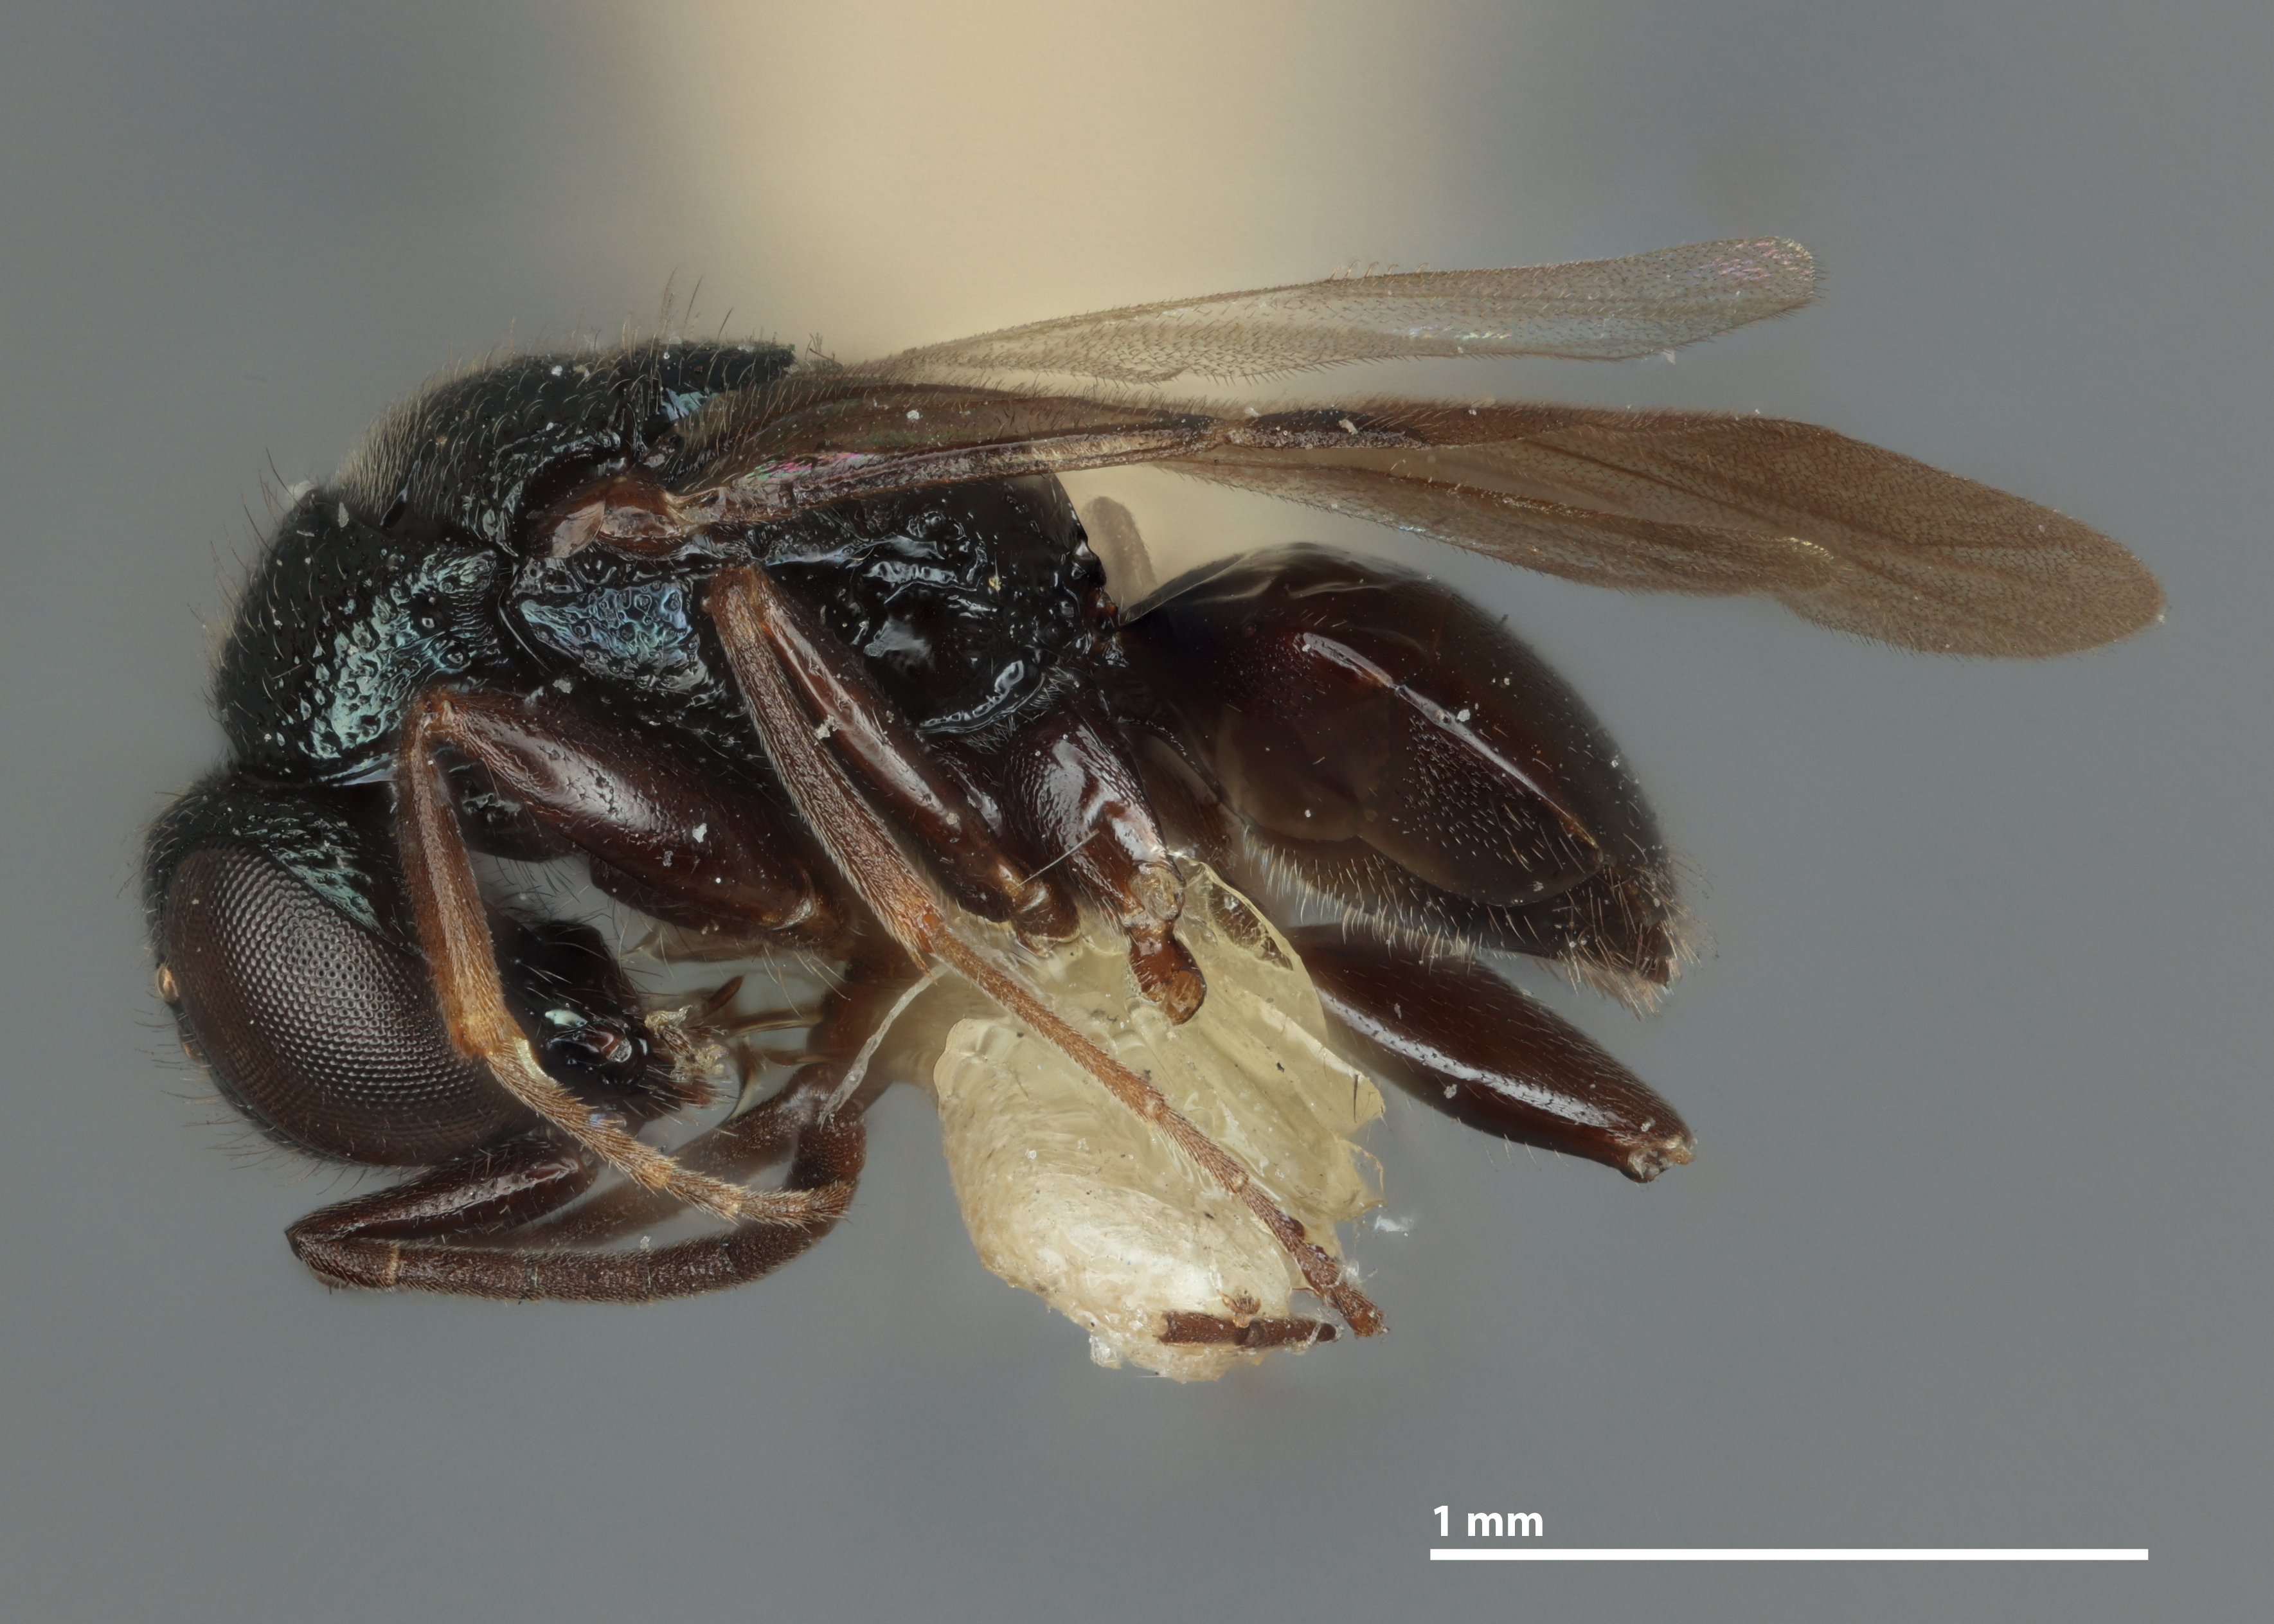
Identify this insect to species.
Mesitiopterus townsendi
